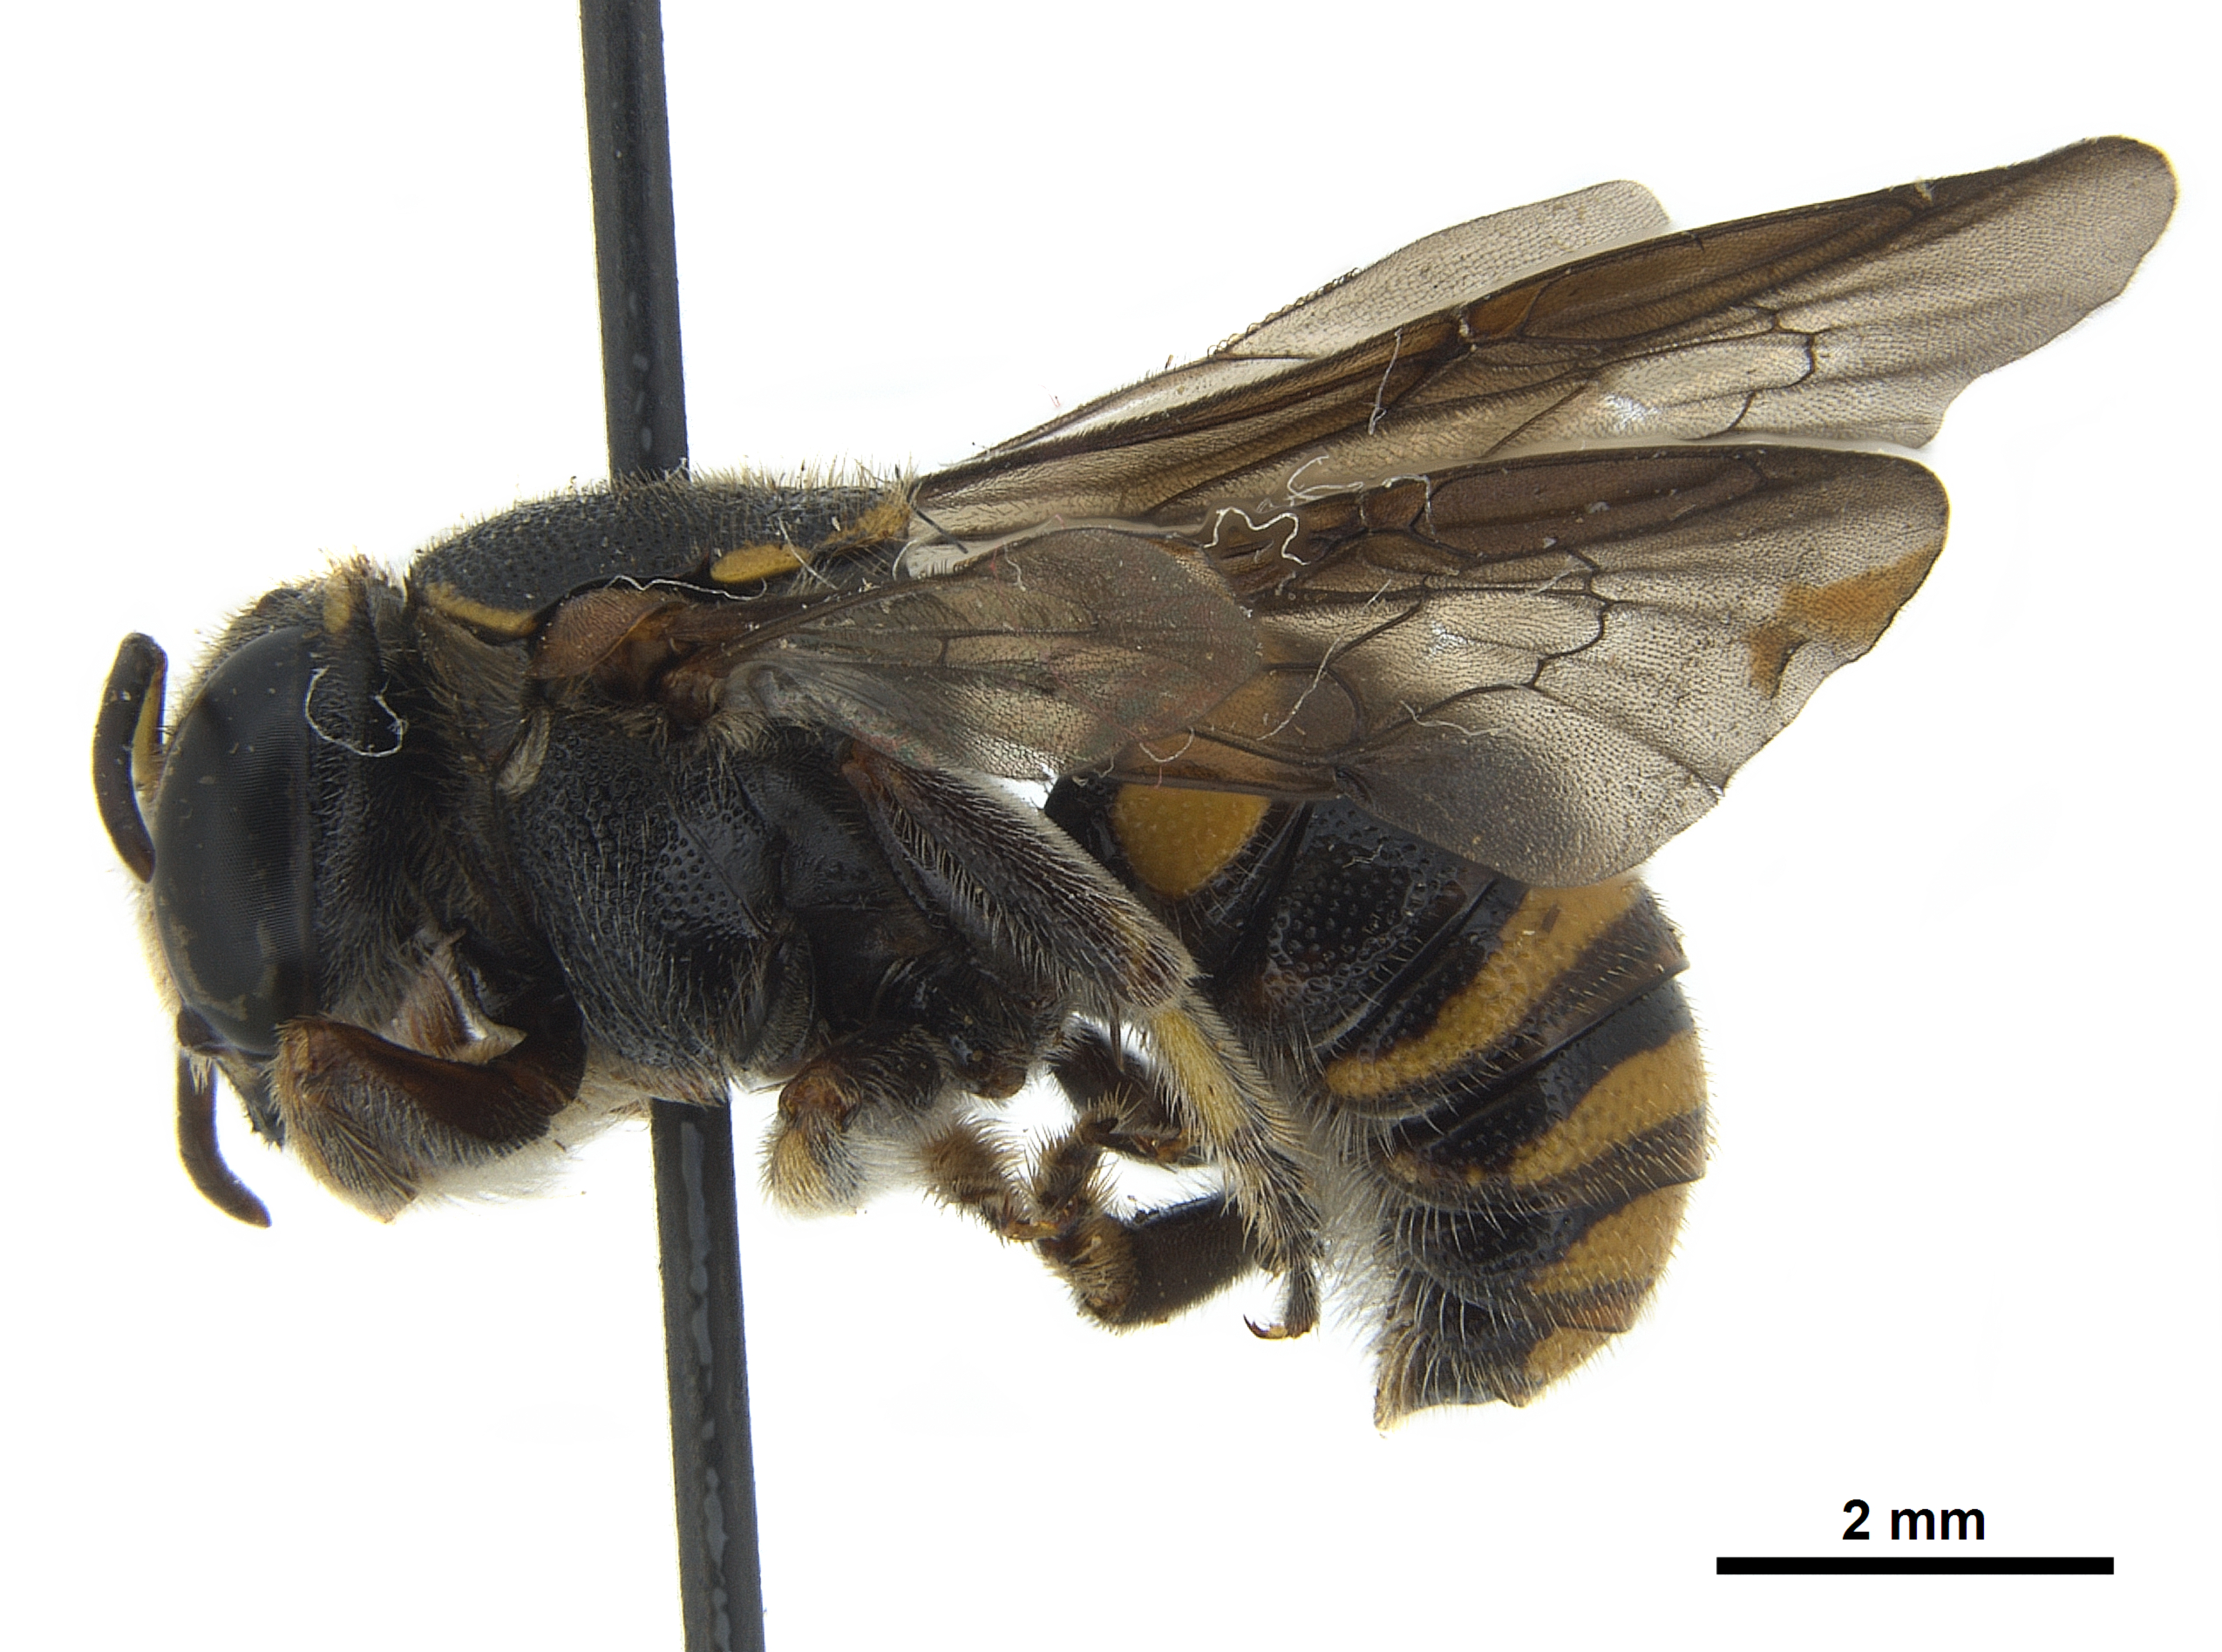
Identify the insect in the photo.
Hypanthidium mexicanum
